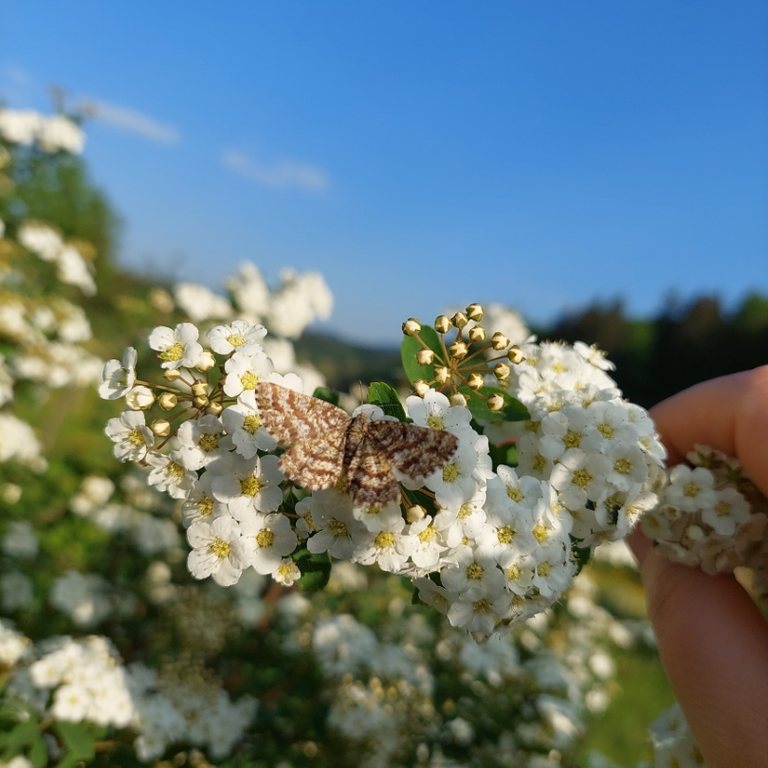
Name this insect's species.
Ematurga atomaria
